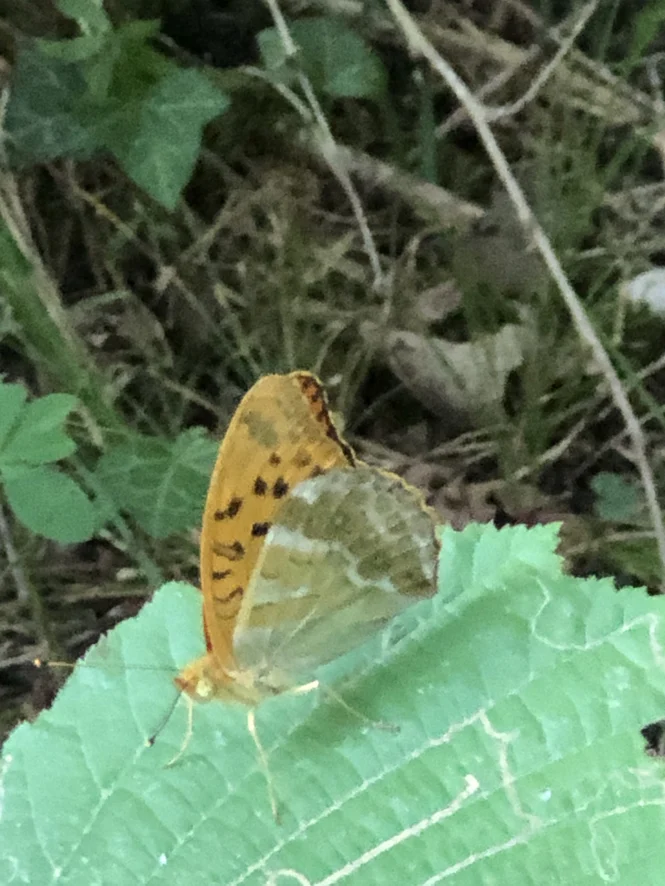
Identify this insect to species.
Argynnis paphia
